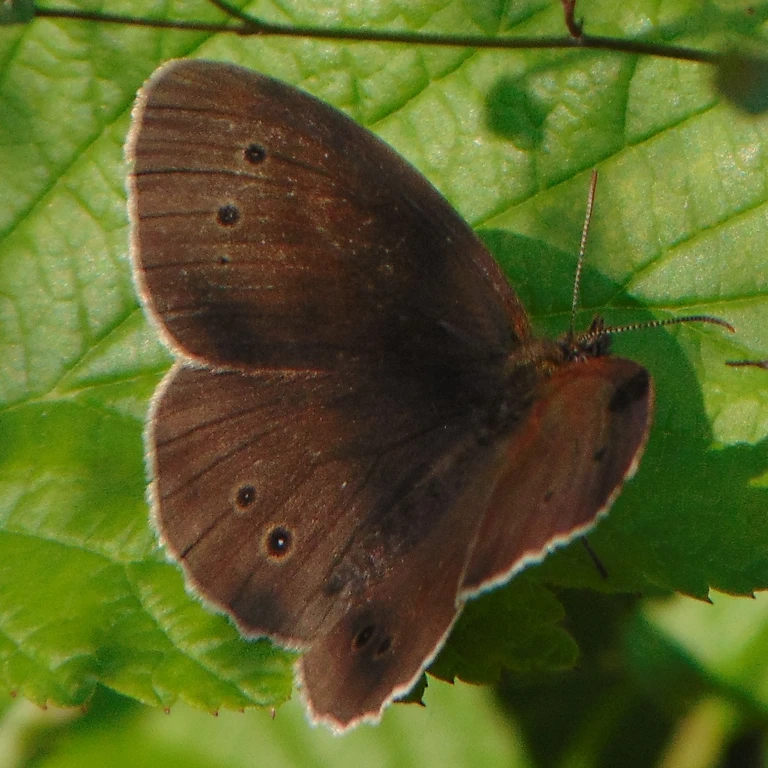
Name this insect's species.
Aphantopus hyperantus
